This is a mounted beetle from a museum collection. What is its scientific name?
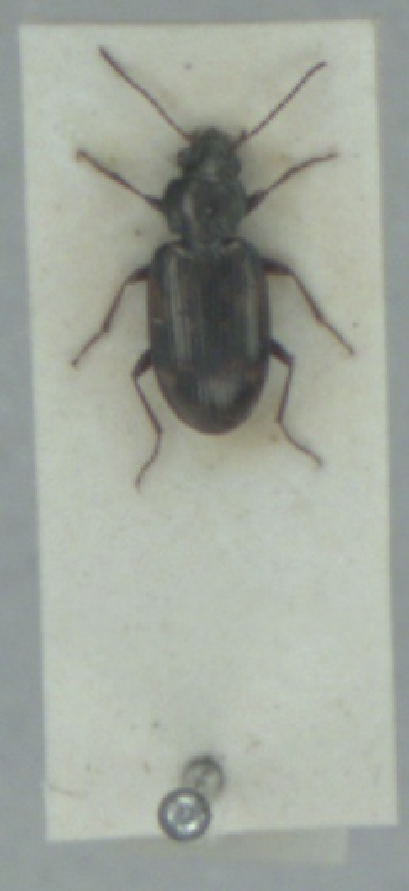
Bembidion varium
